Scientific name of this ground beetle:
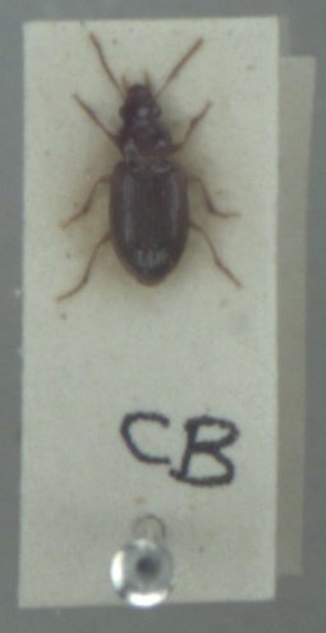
Bradycellus verbasci
